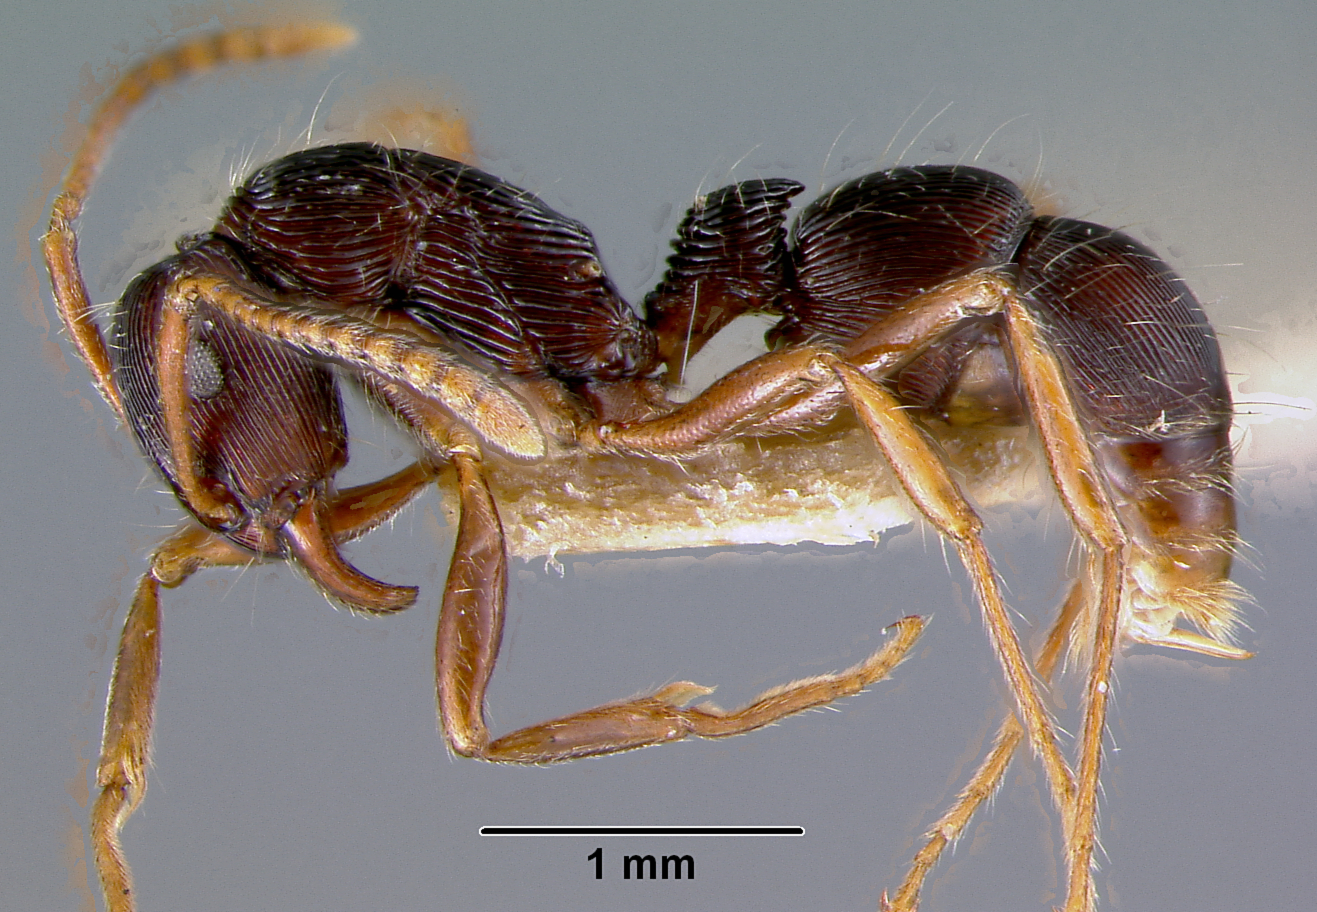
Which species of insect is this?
Holcoponera acuta
